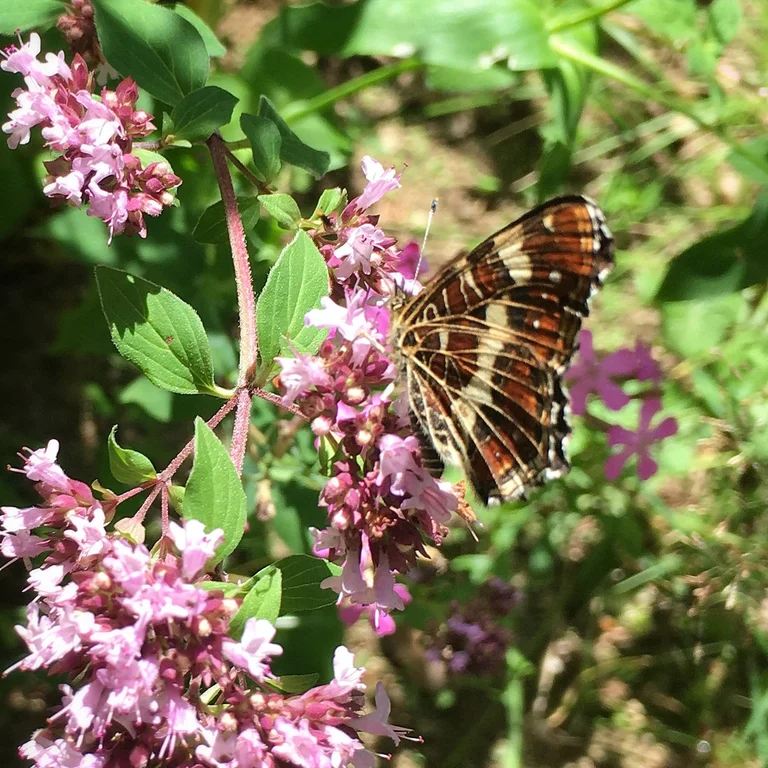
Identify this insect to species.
Araschnia levana
